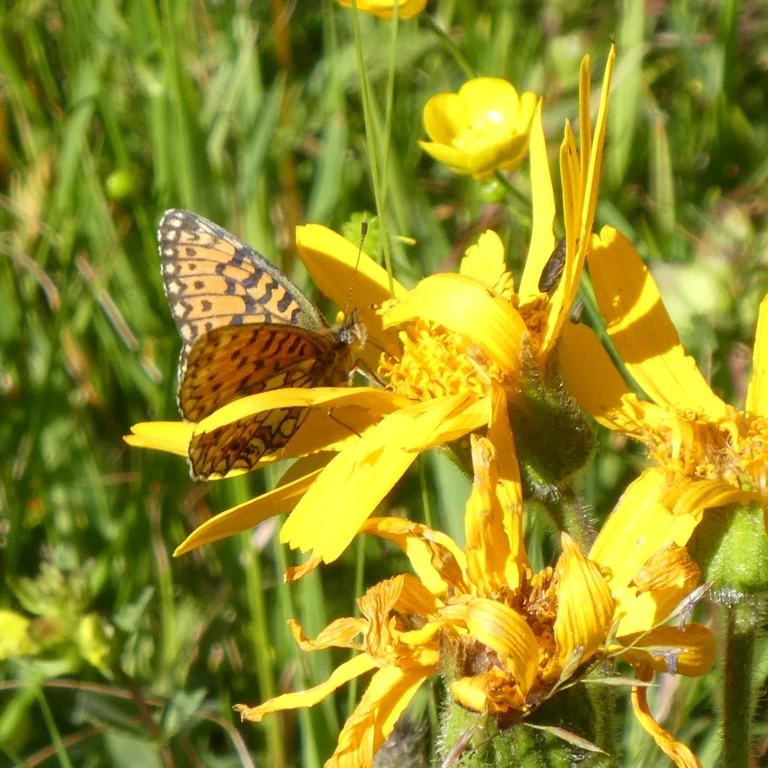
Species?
Boloria selene
